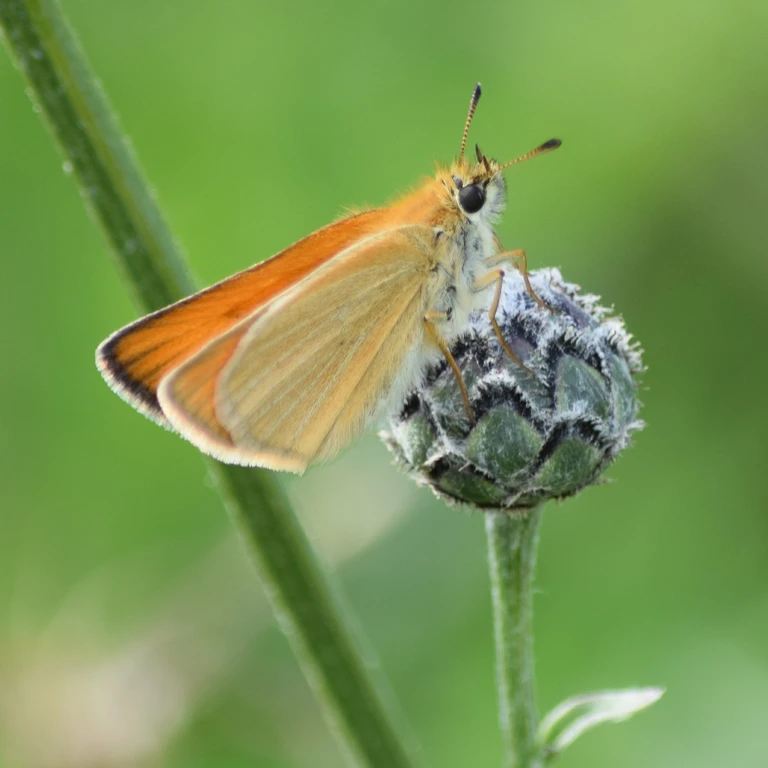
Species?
Thymelicus lineola
